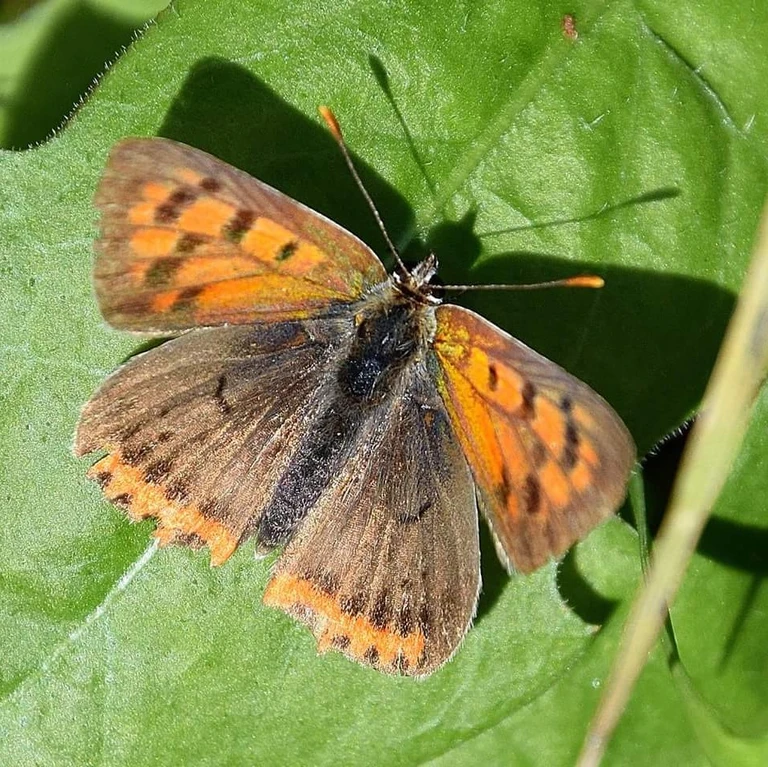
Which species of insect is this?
Lycaena phlaeas
